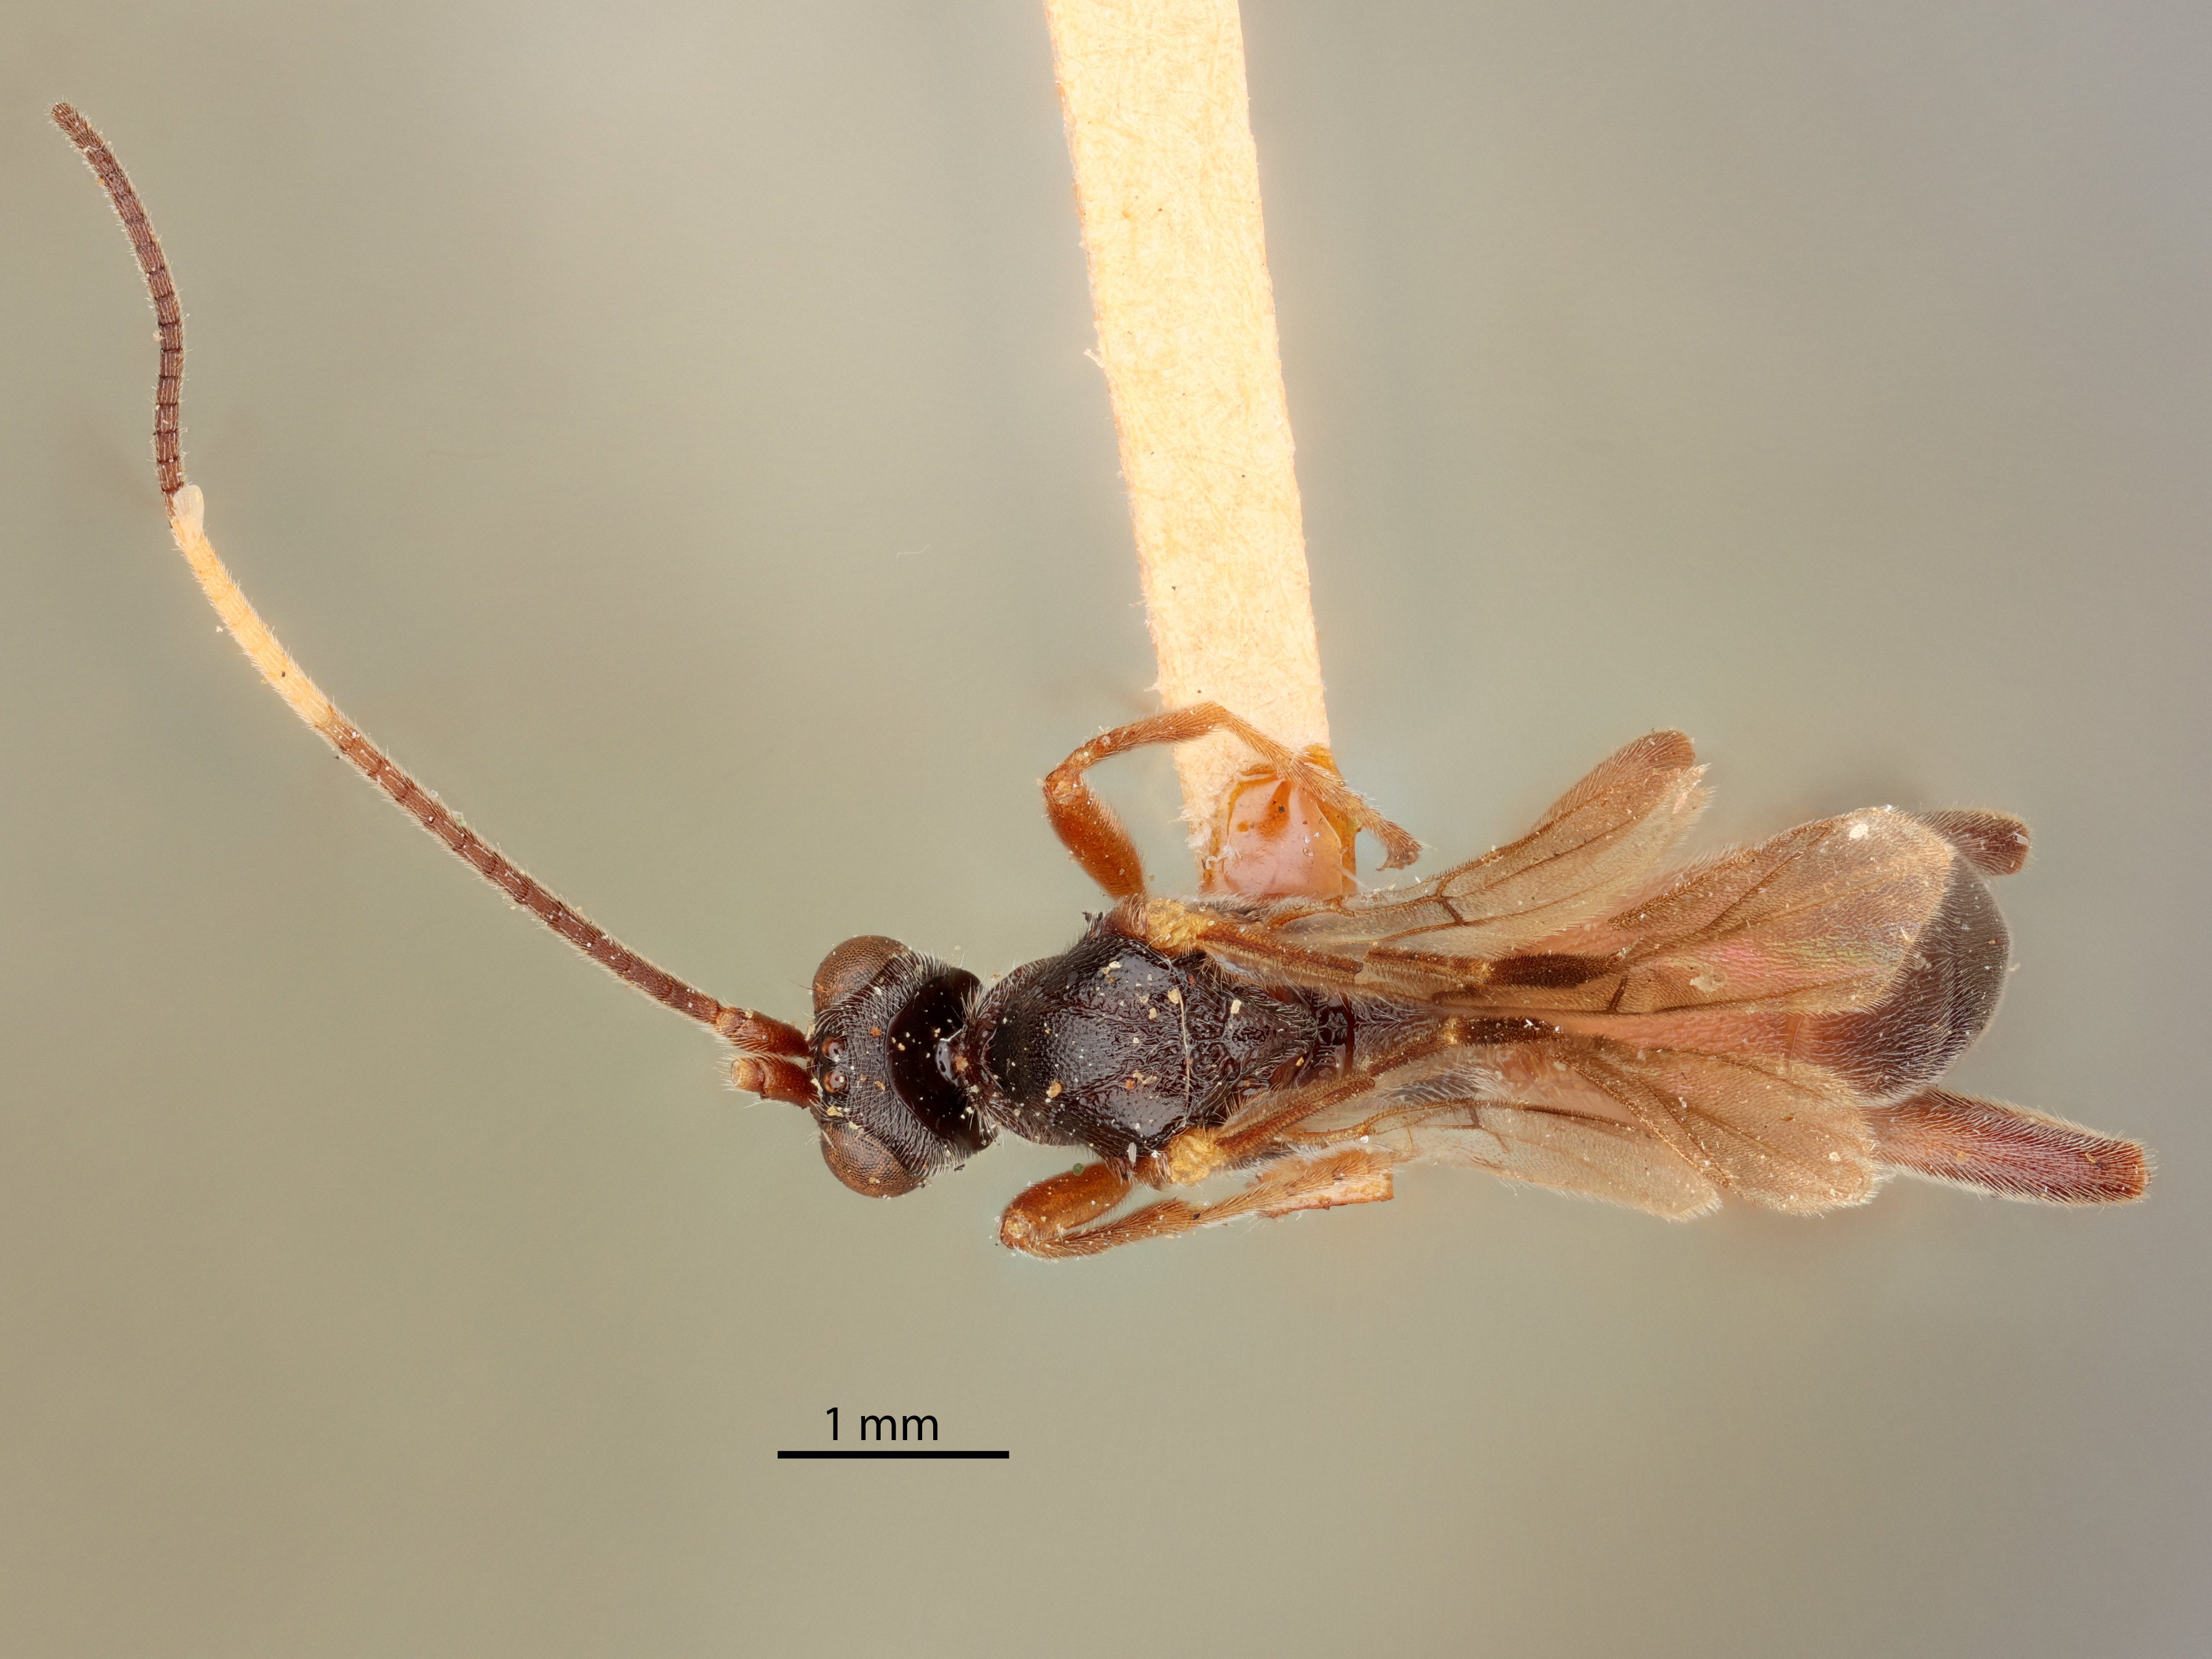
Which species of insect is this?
Rhogas sanchezi
